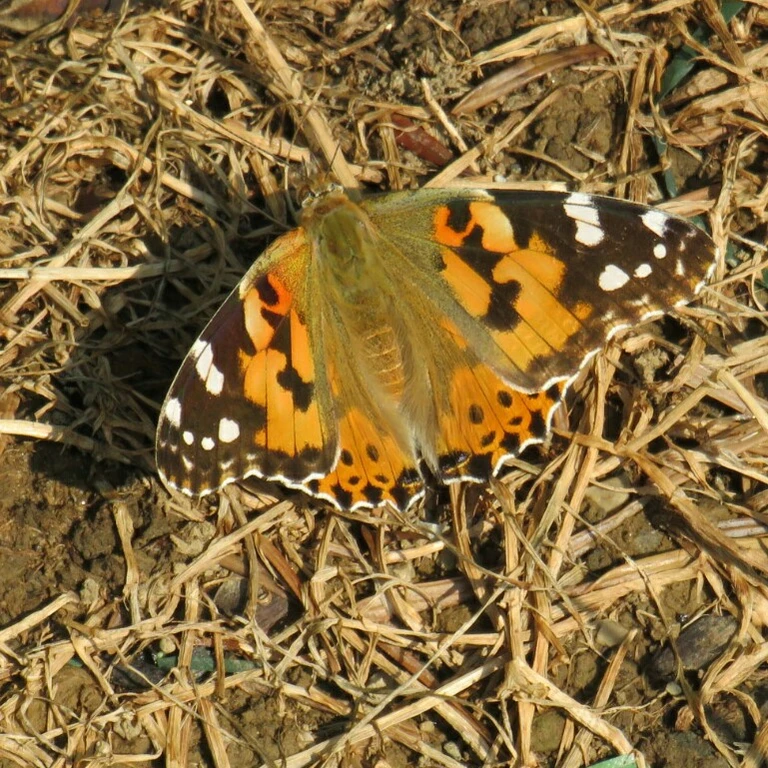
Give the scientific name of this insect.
Vanessa cardui
